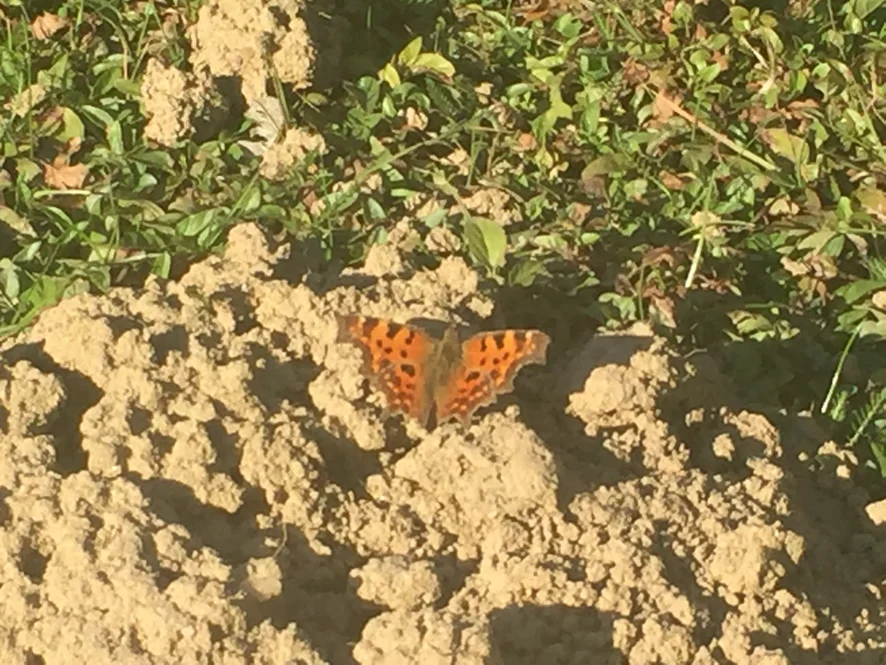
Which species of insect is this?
Polygonia c-album
